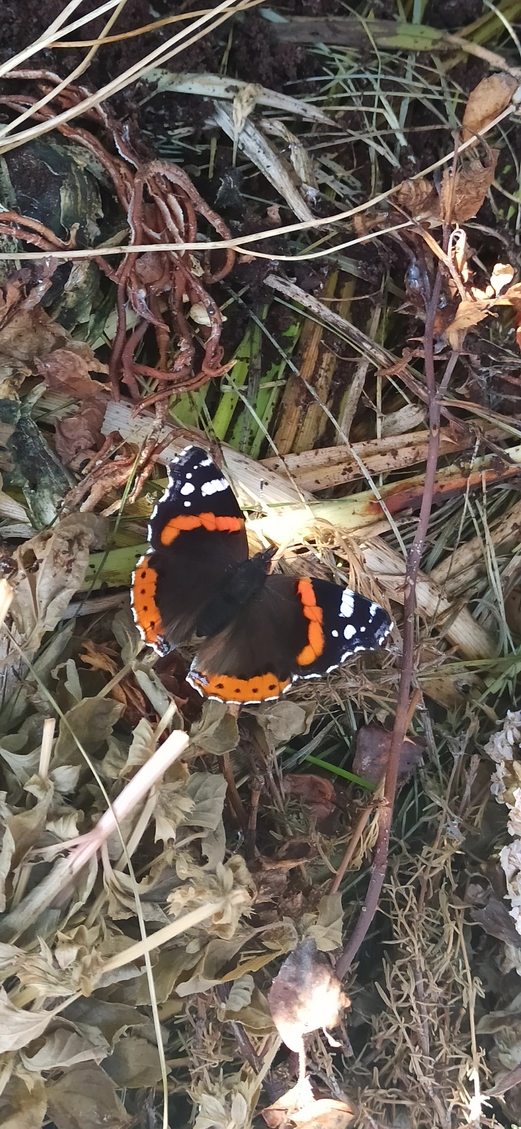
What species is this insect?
Vanessa atalanta
